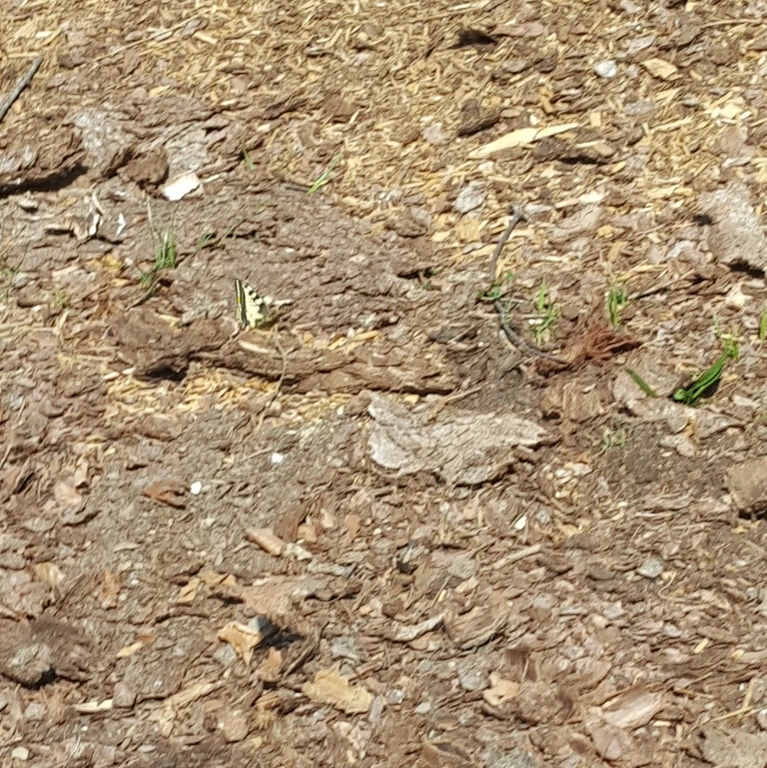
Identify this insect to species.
Papilio machaon
